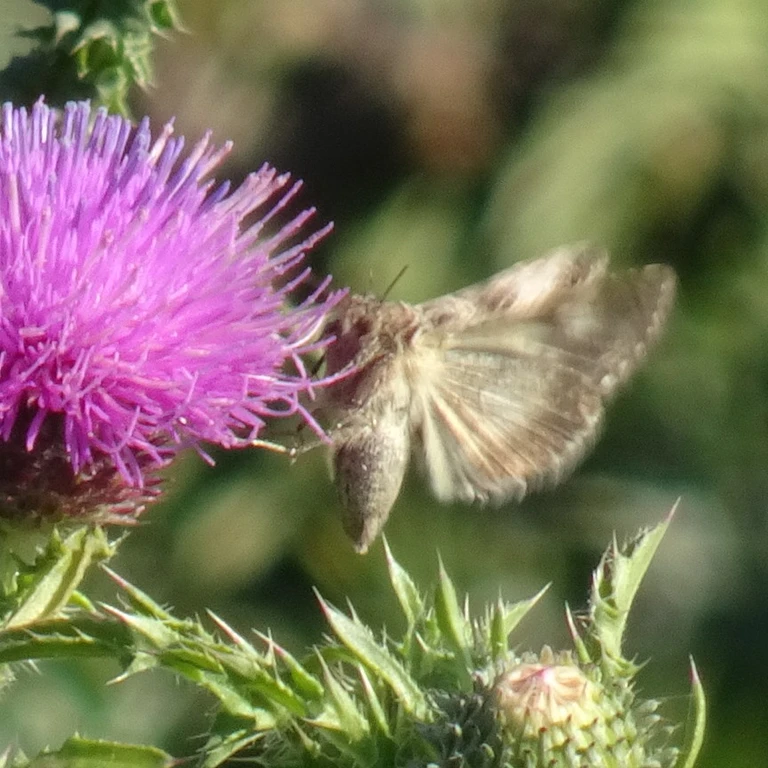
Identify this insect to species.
Autographa gamma
